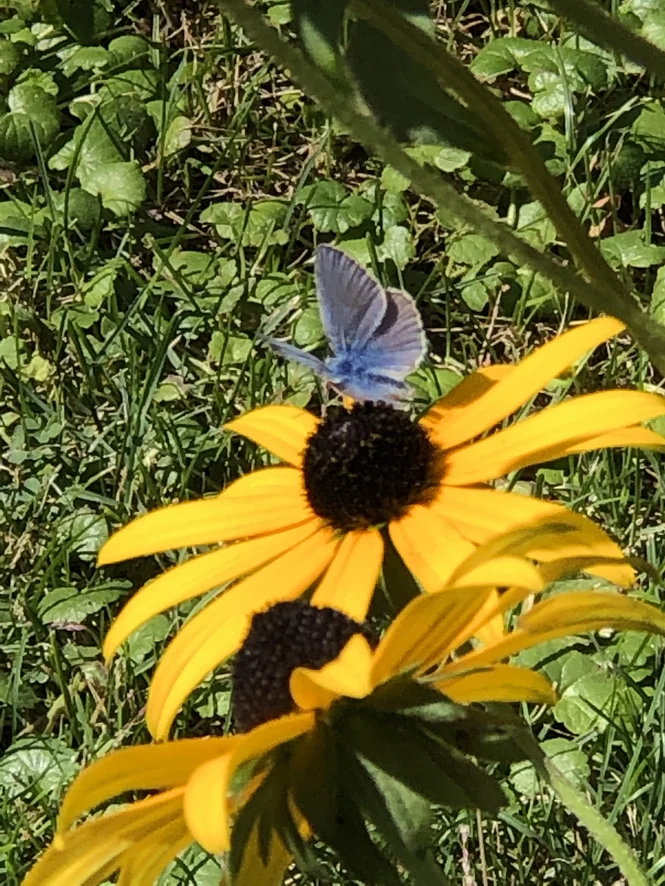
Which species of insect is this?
Polyommatus icarus
